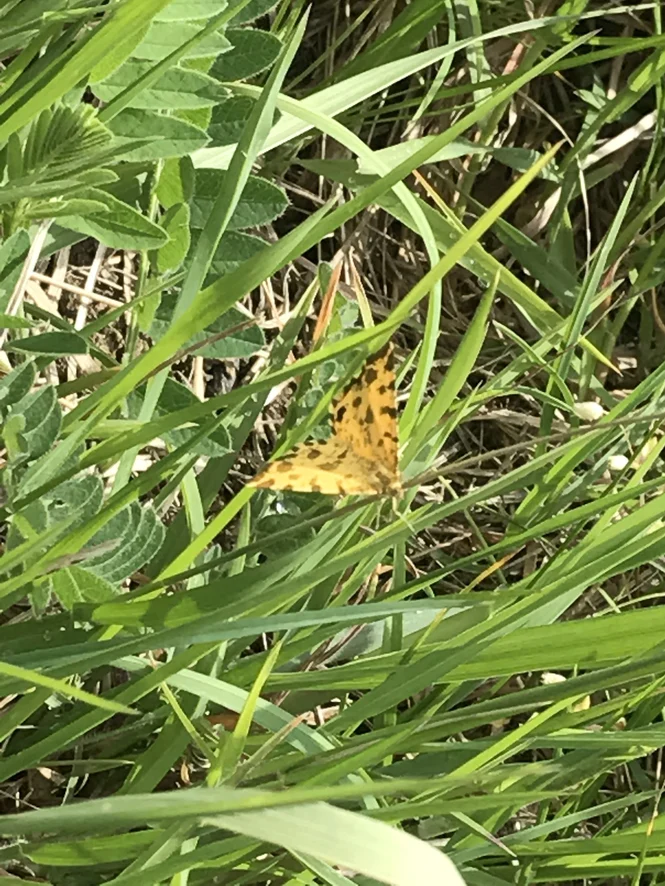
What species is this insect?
Pseudopanthera macularia
